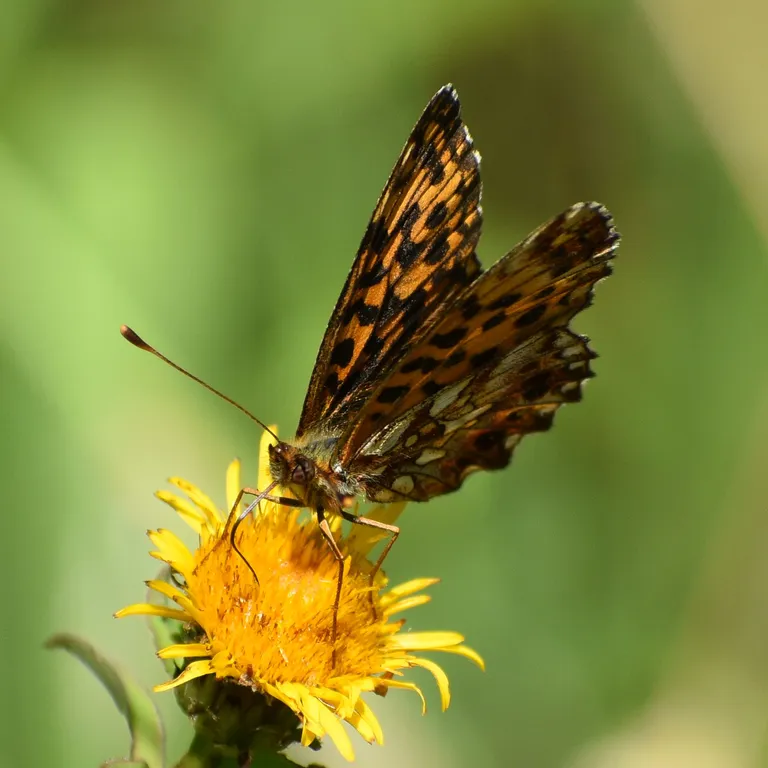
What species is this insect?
Boloria dia
